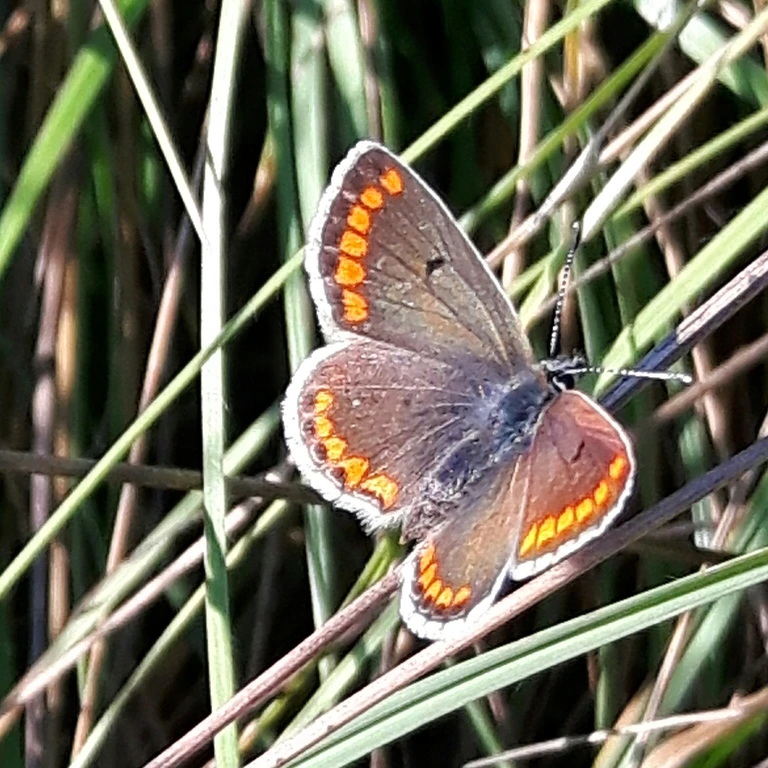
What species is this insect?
Aricia agestis/artaxerxes
